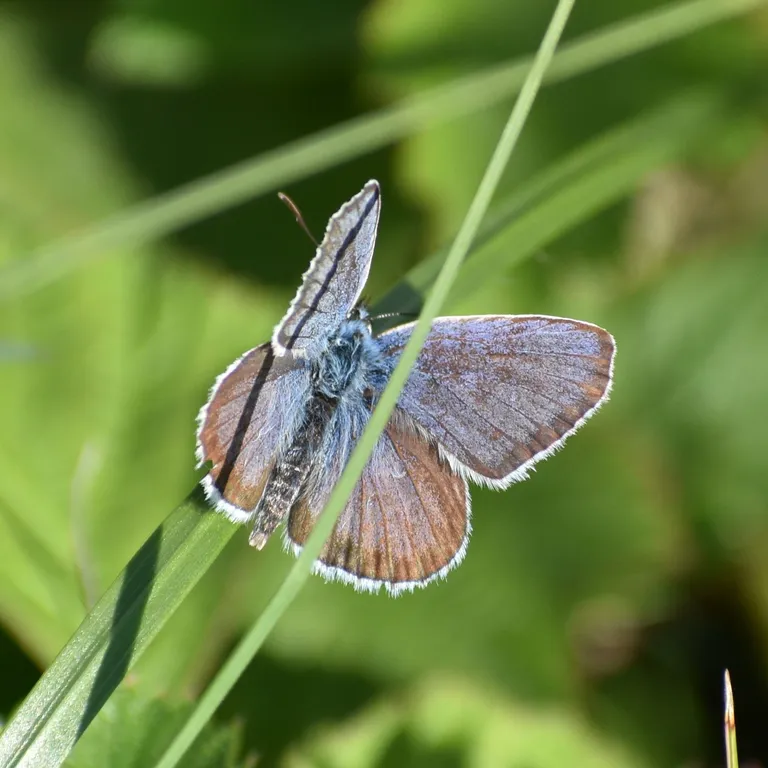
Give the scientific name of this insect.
Plebejus argus
